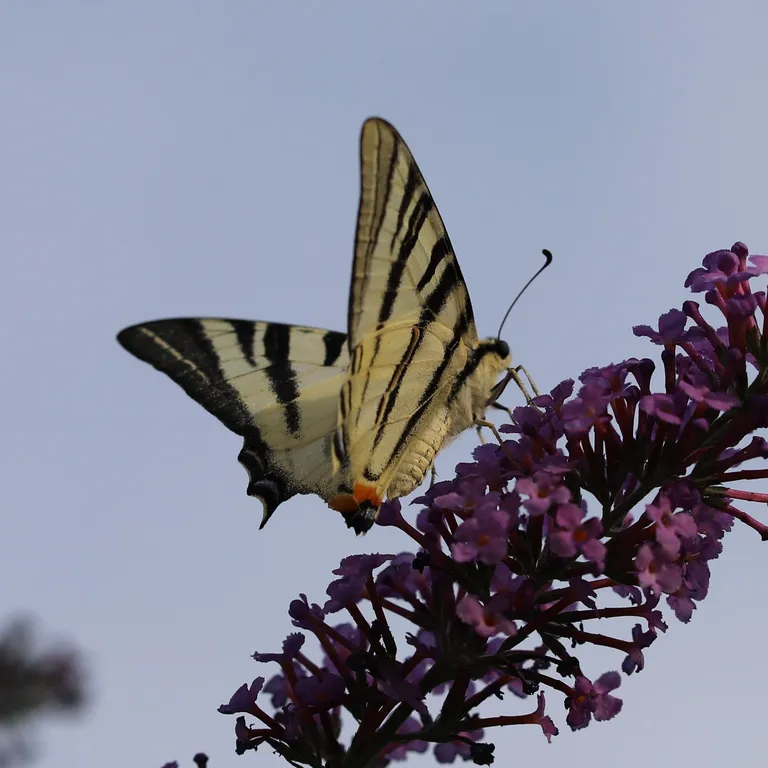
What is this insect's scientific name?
Iphiclides podalirius
